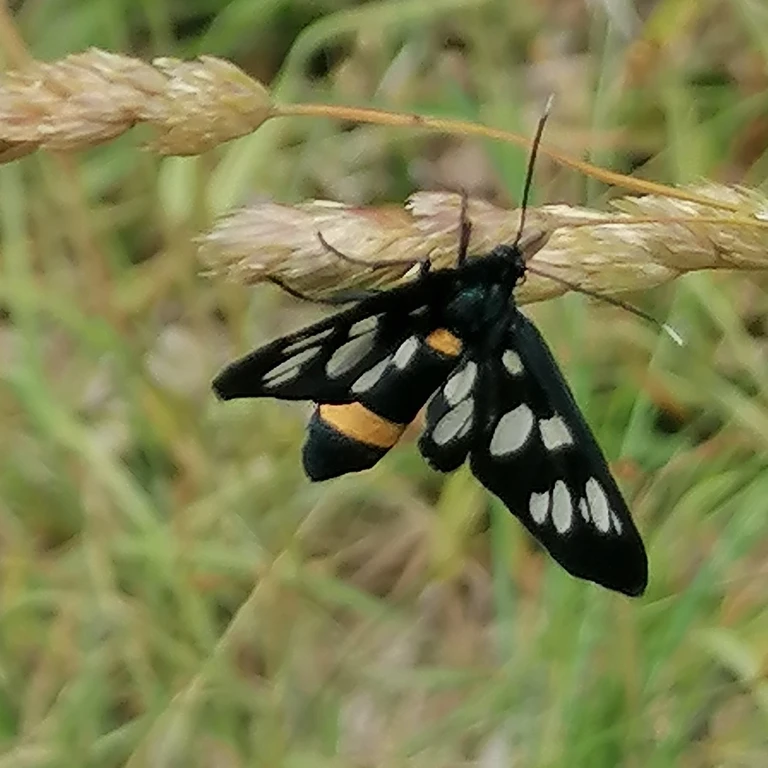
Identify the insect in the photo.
Amata phegea
